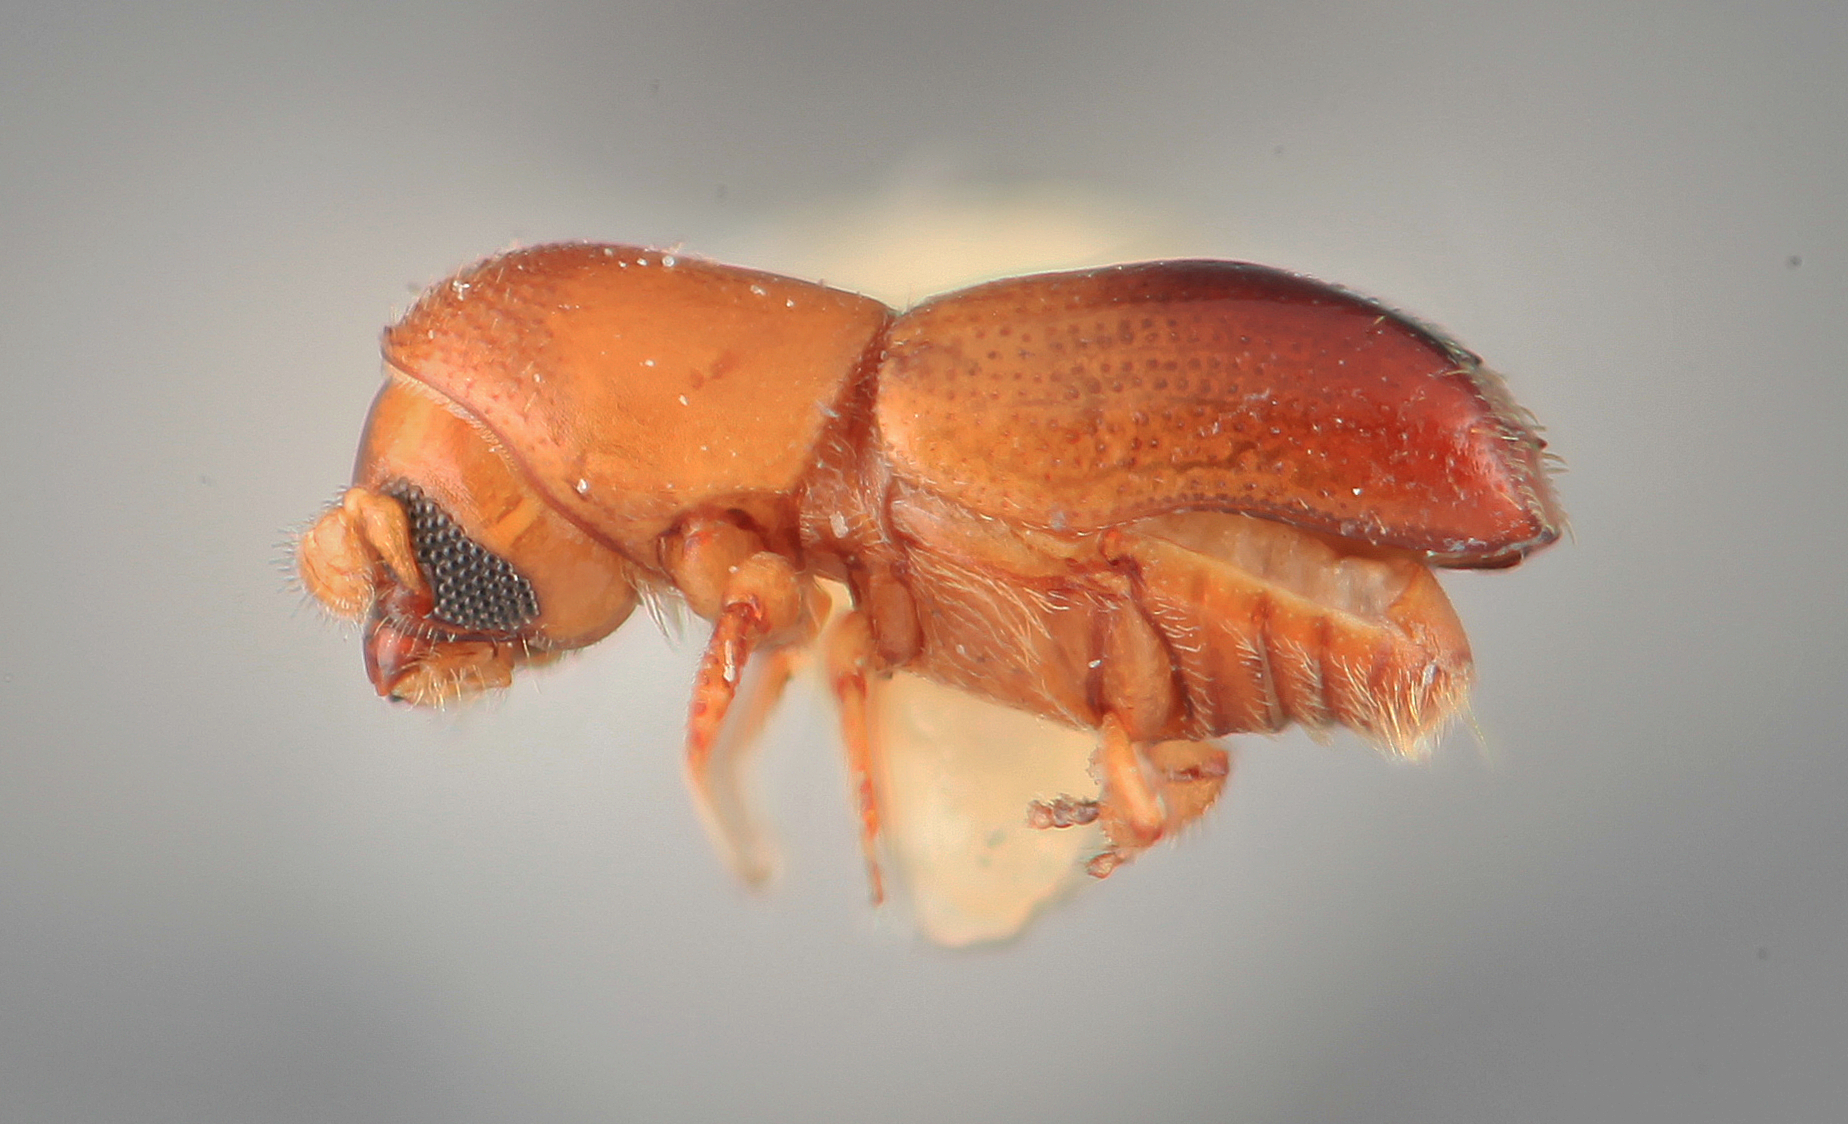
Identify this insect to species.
Monarthrum morsum
